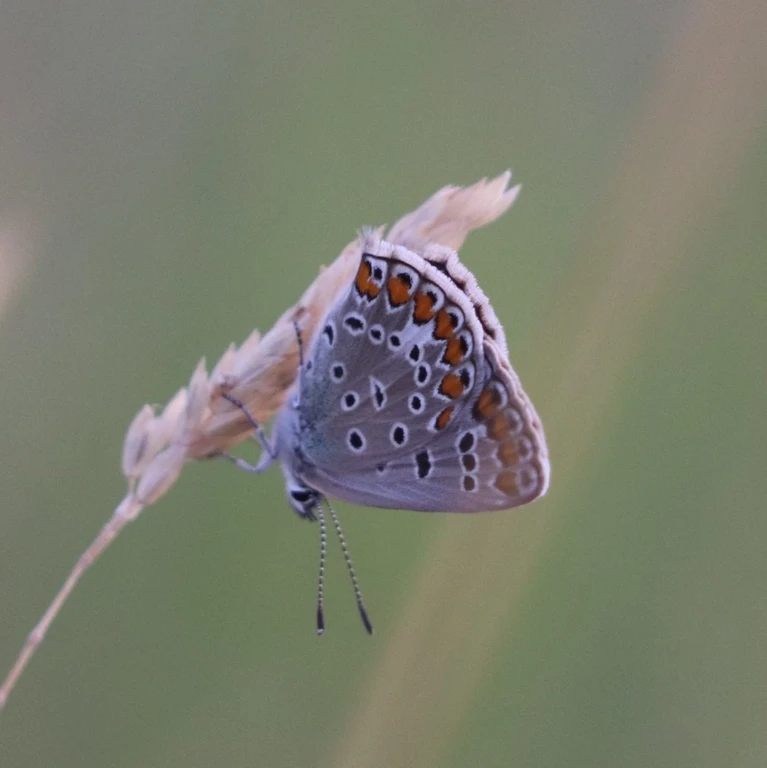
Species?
Polyommatus icarus
